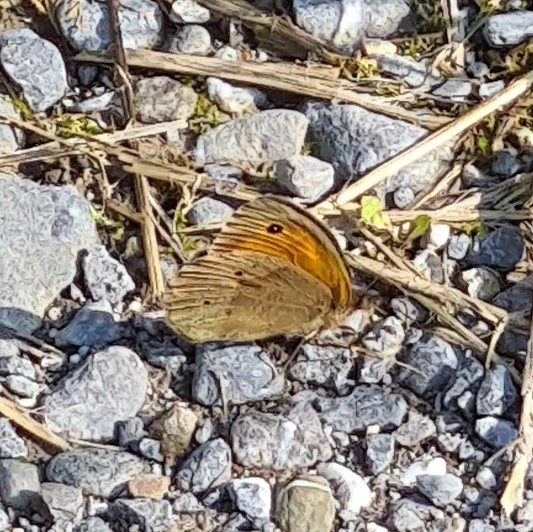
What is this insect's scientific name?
Maniola jurtina
